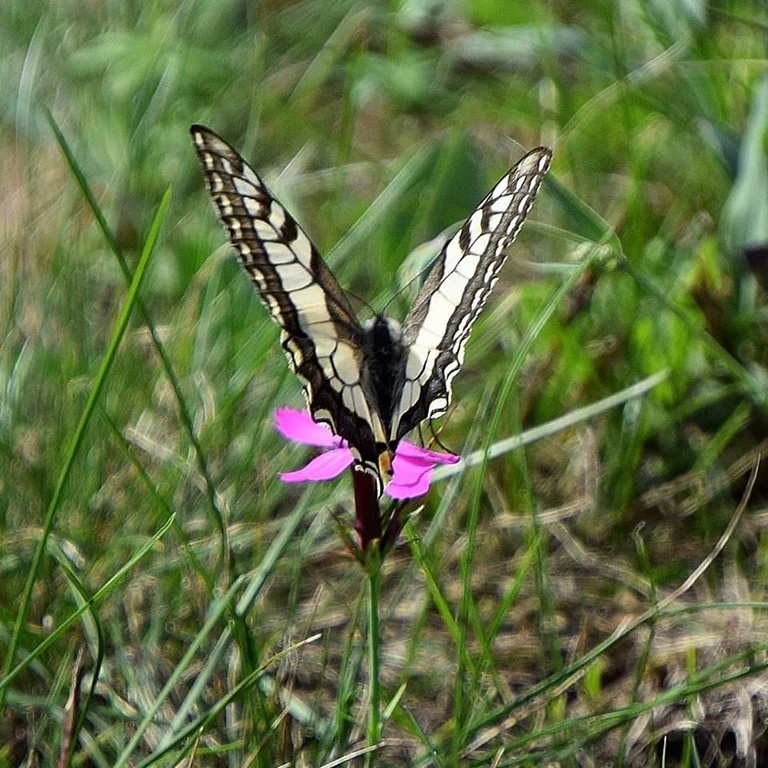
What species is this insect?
Papilio machaon
